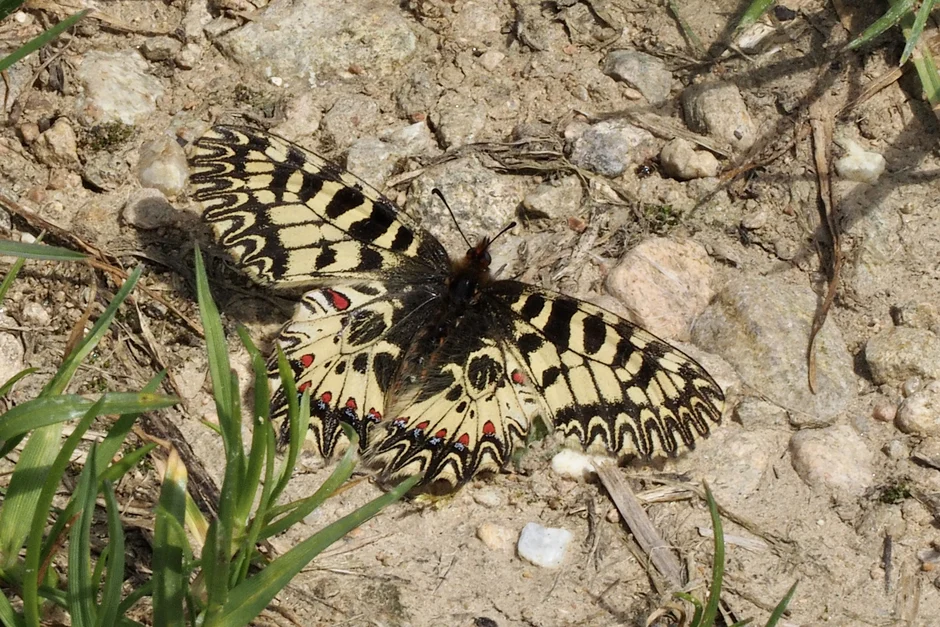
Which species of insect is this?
Zerynthia polyxena
